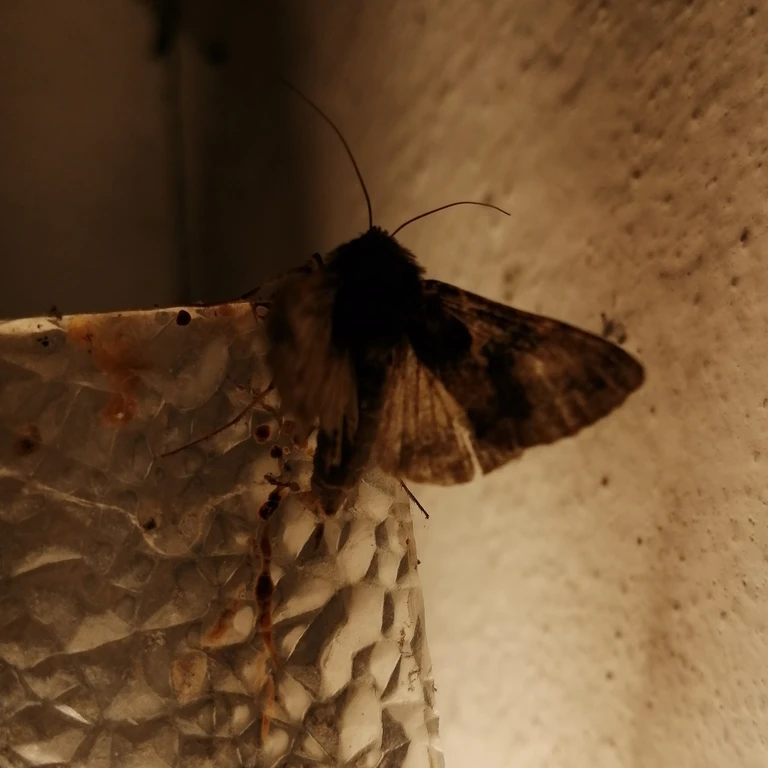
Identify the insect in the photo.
Autographa gamma
